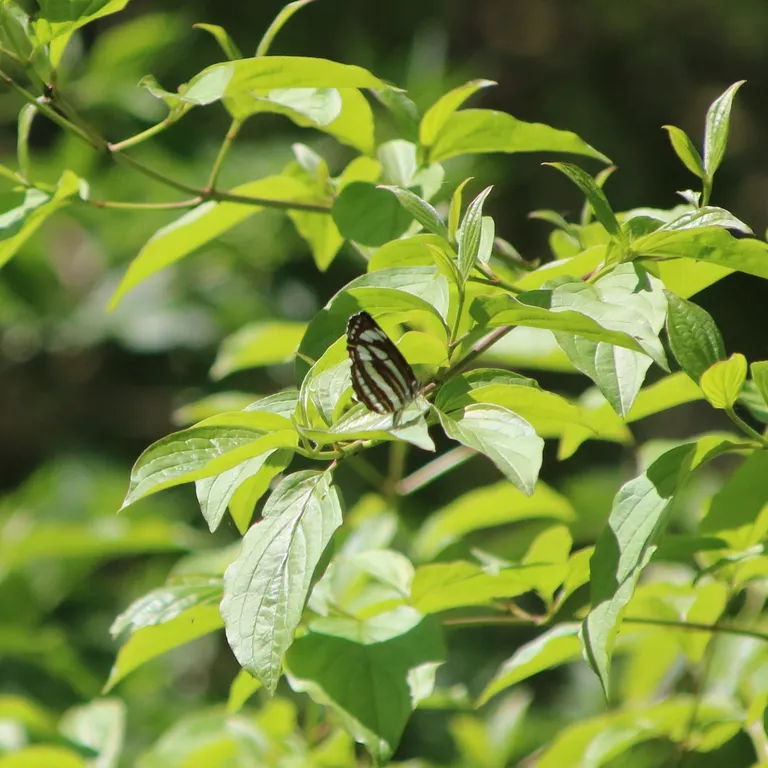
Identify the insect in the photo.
Neptis sappho
